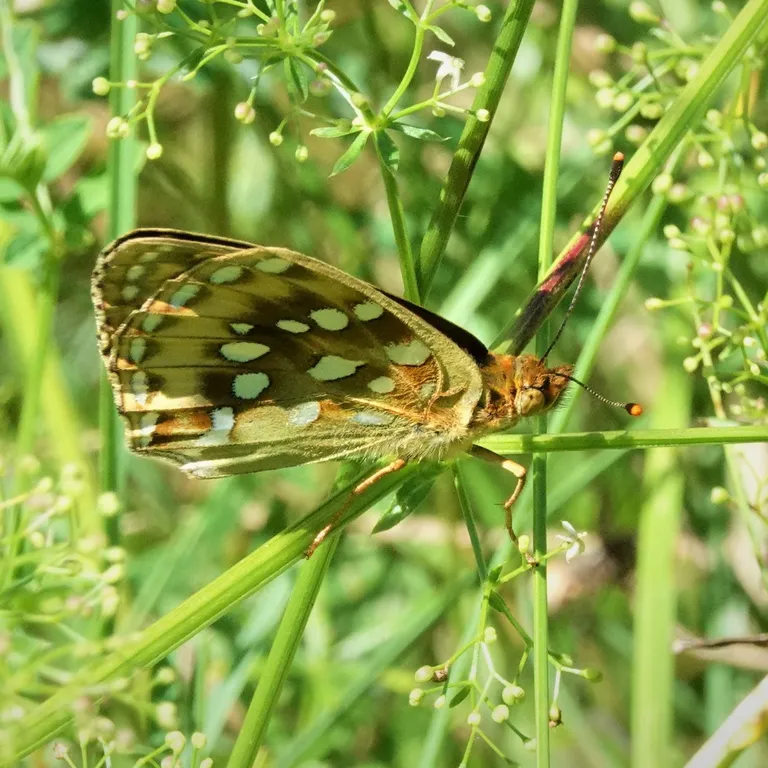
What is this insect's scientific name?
Speyeria aglaja
